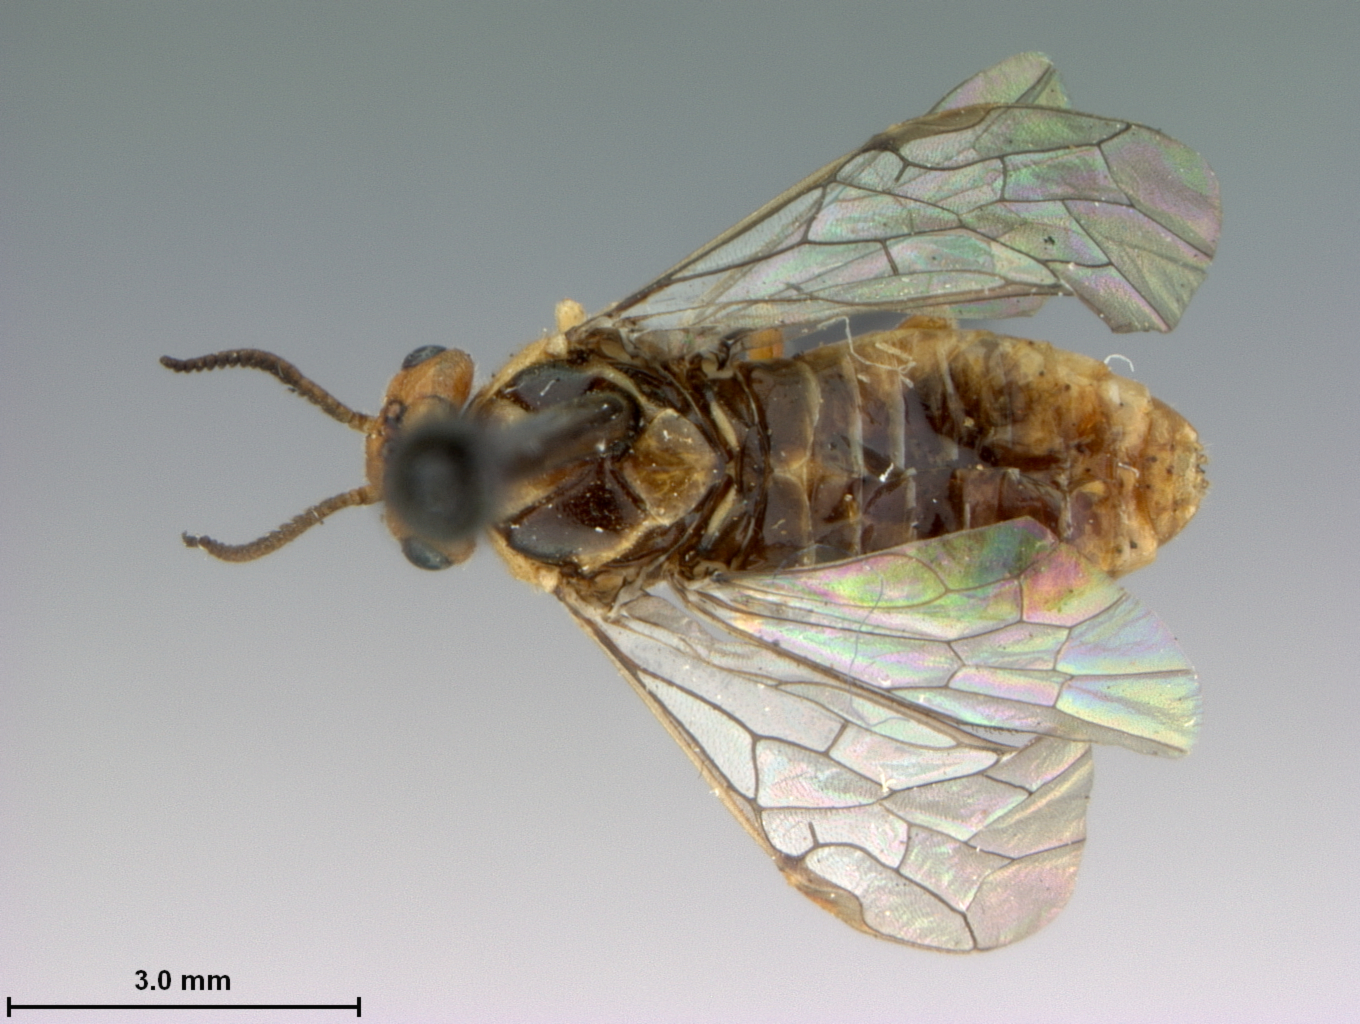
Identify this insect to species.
Neodiprion nanulus
